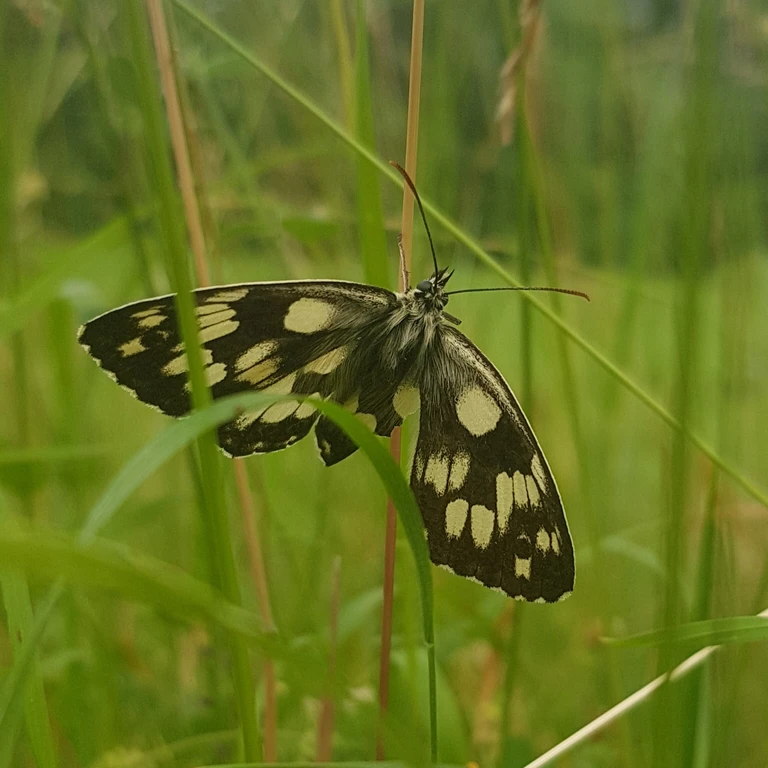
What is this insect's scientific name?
Melanargia galathea
